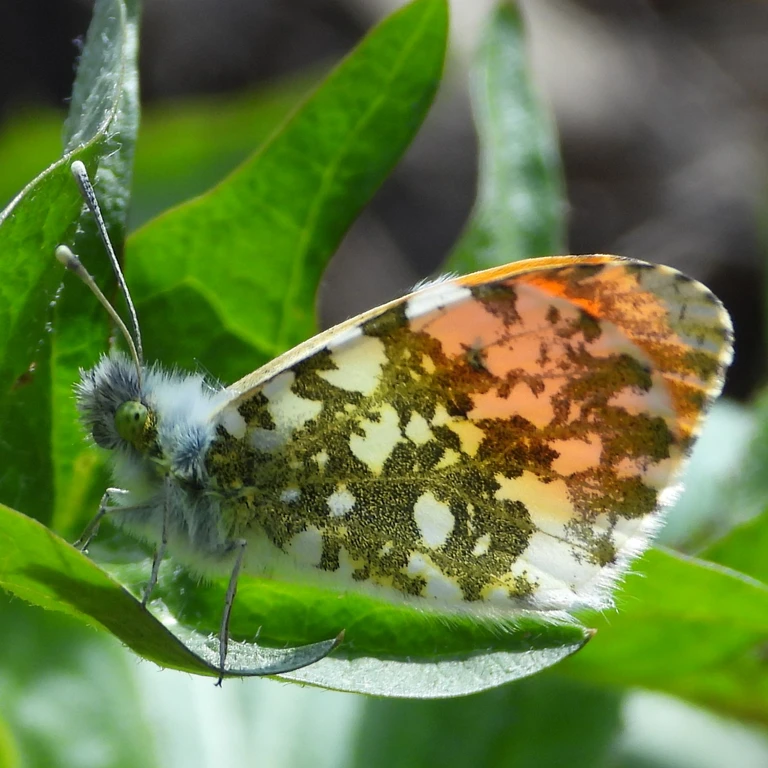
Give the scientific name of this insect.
Anthocharis cardamines
